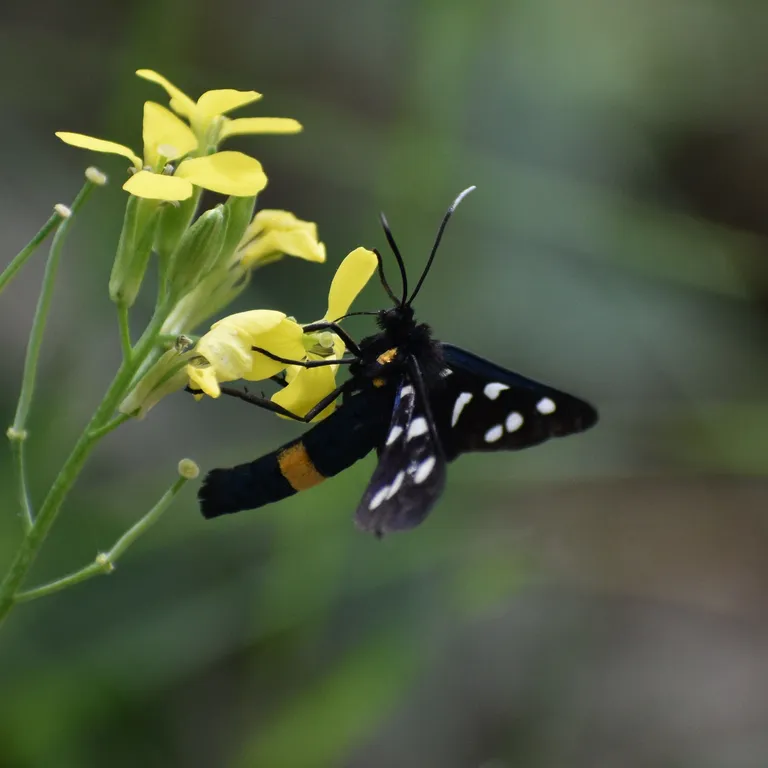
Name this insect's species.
Amata phegea
